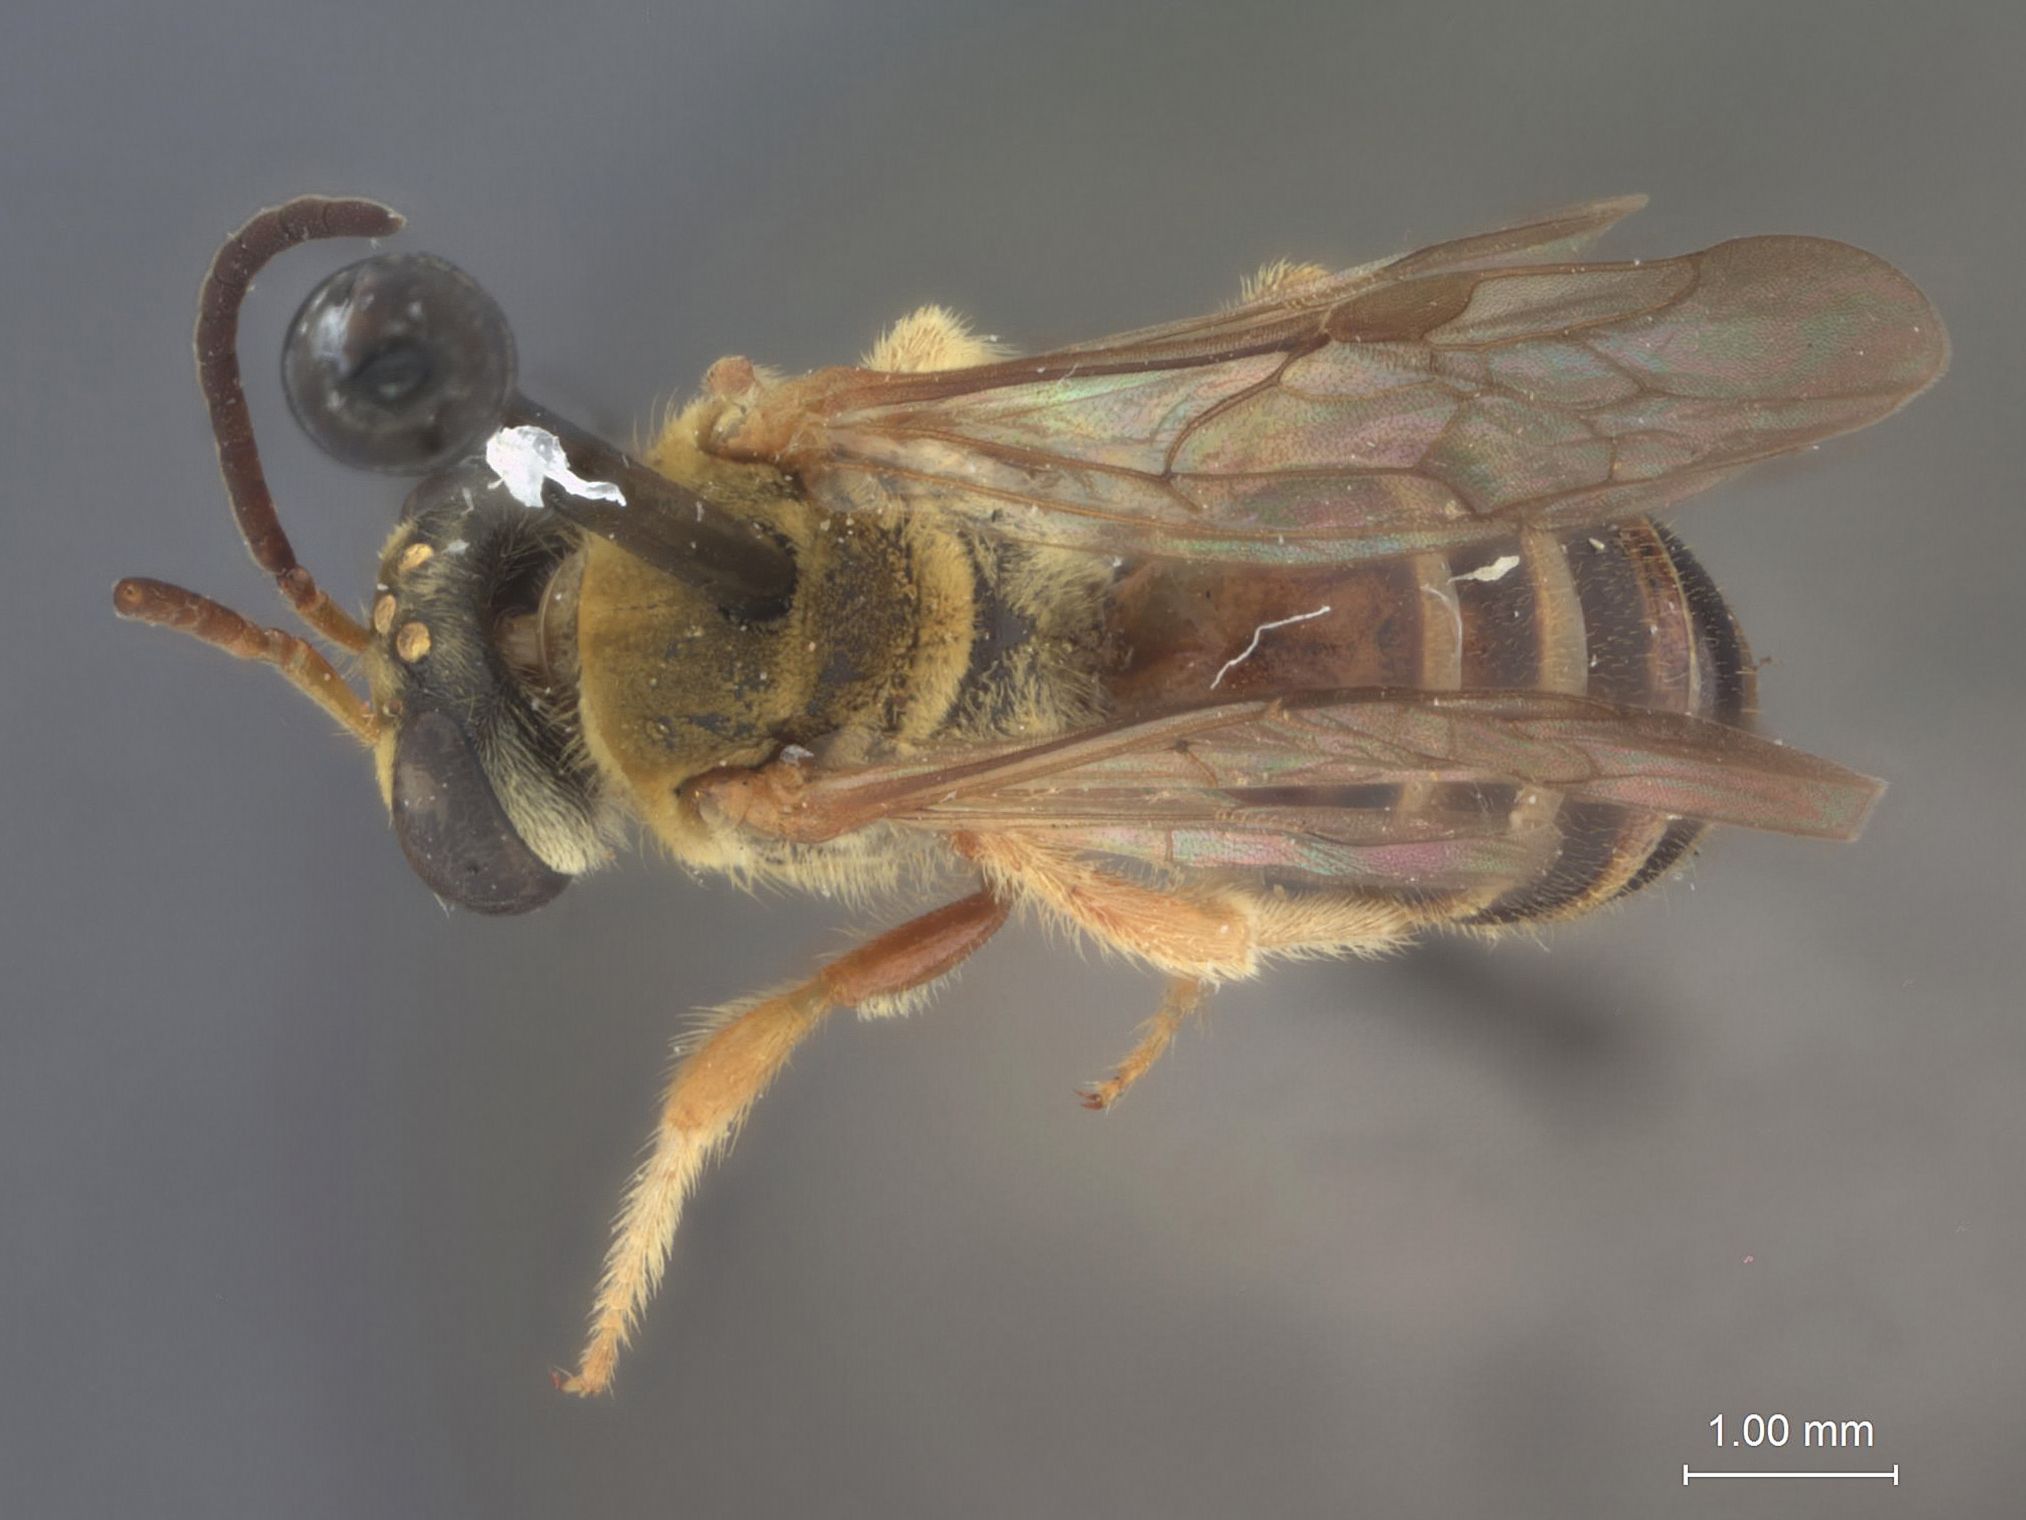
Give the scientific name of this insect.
Lipotriches aurodigitata
